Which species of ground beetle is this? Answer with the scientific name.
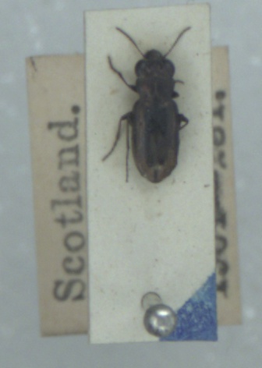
Notiophilus substriatus
